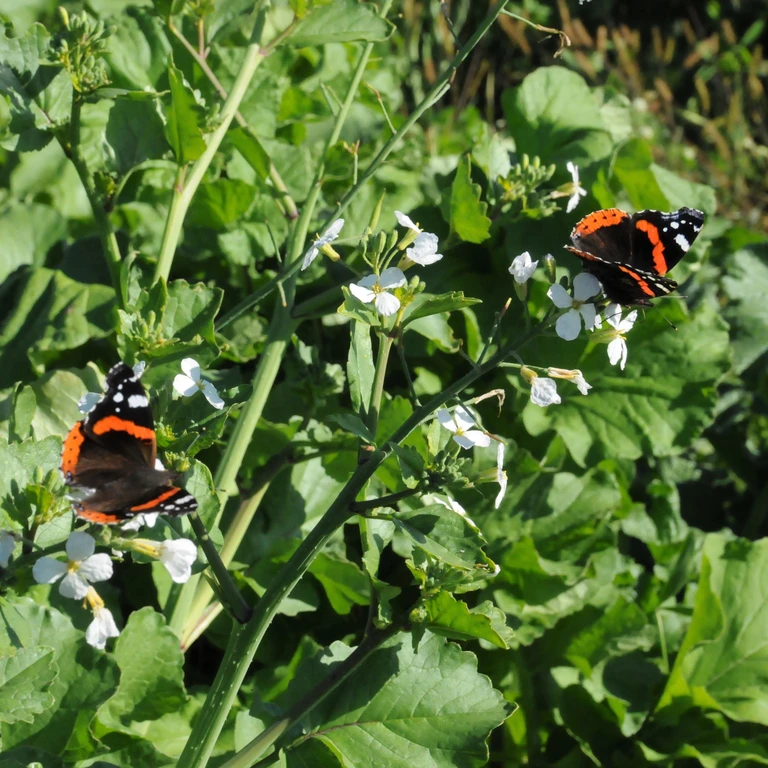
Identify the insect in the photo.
Vanessa atalanta
